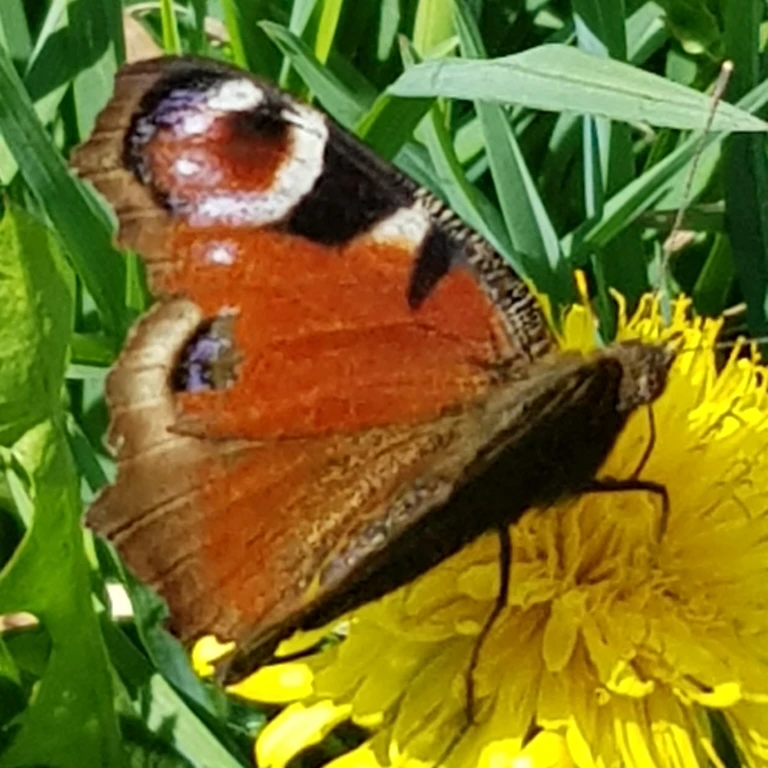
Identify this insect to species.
Aglais io
